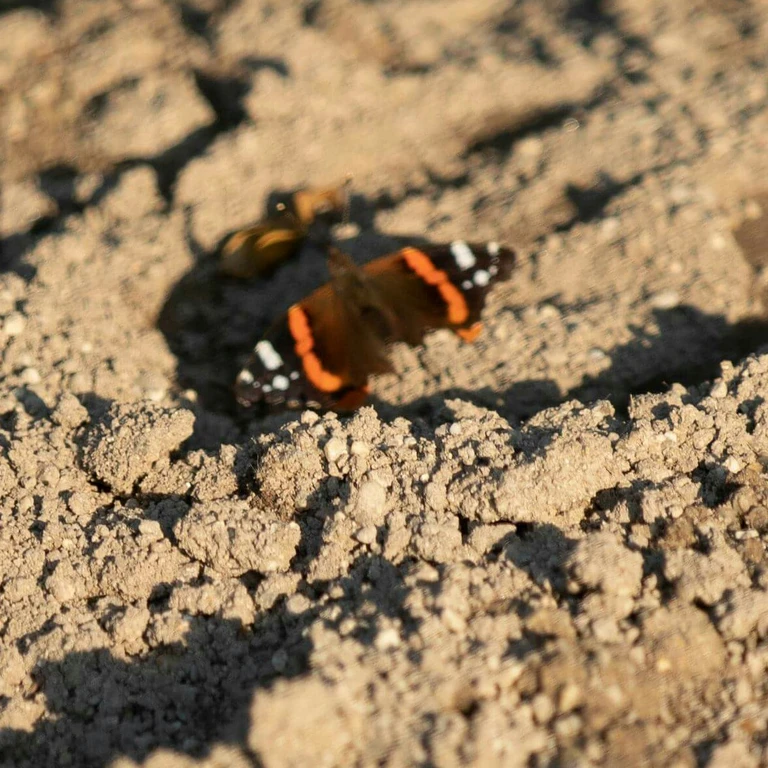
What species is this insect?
Vanessa atalanta
